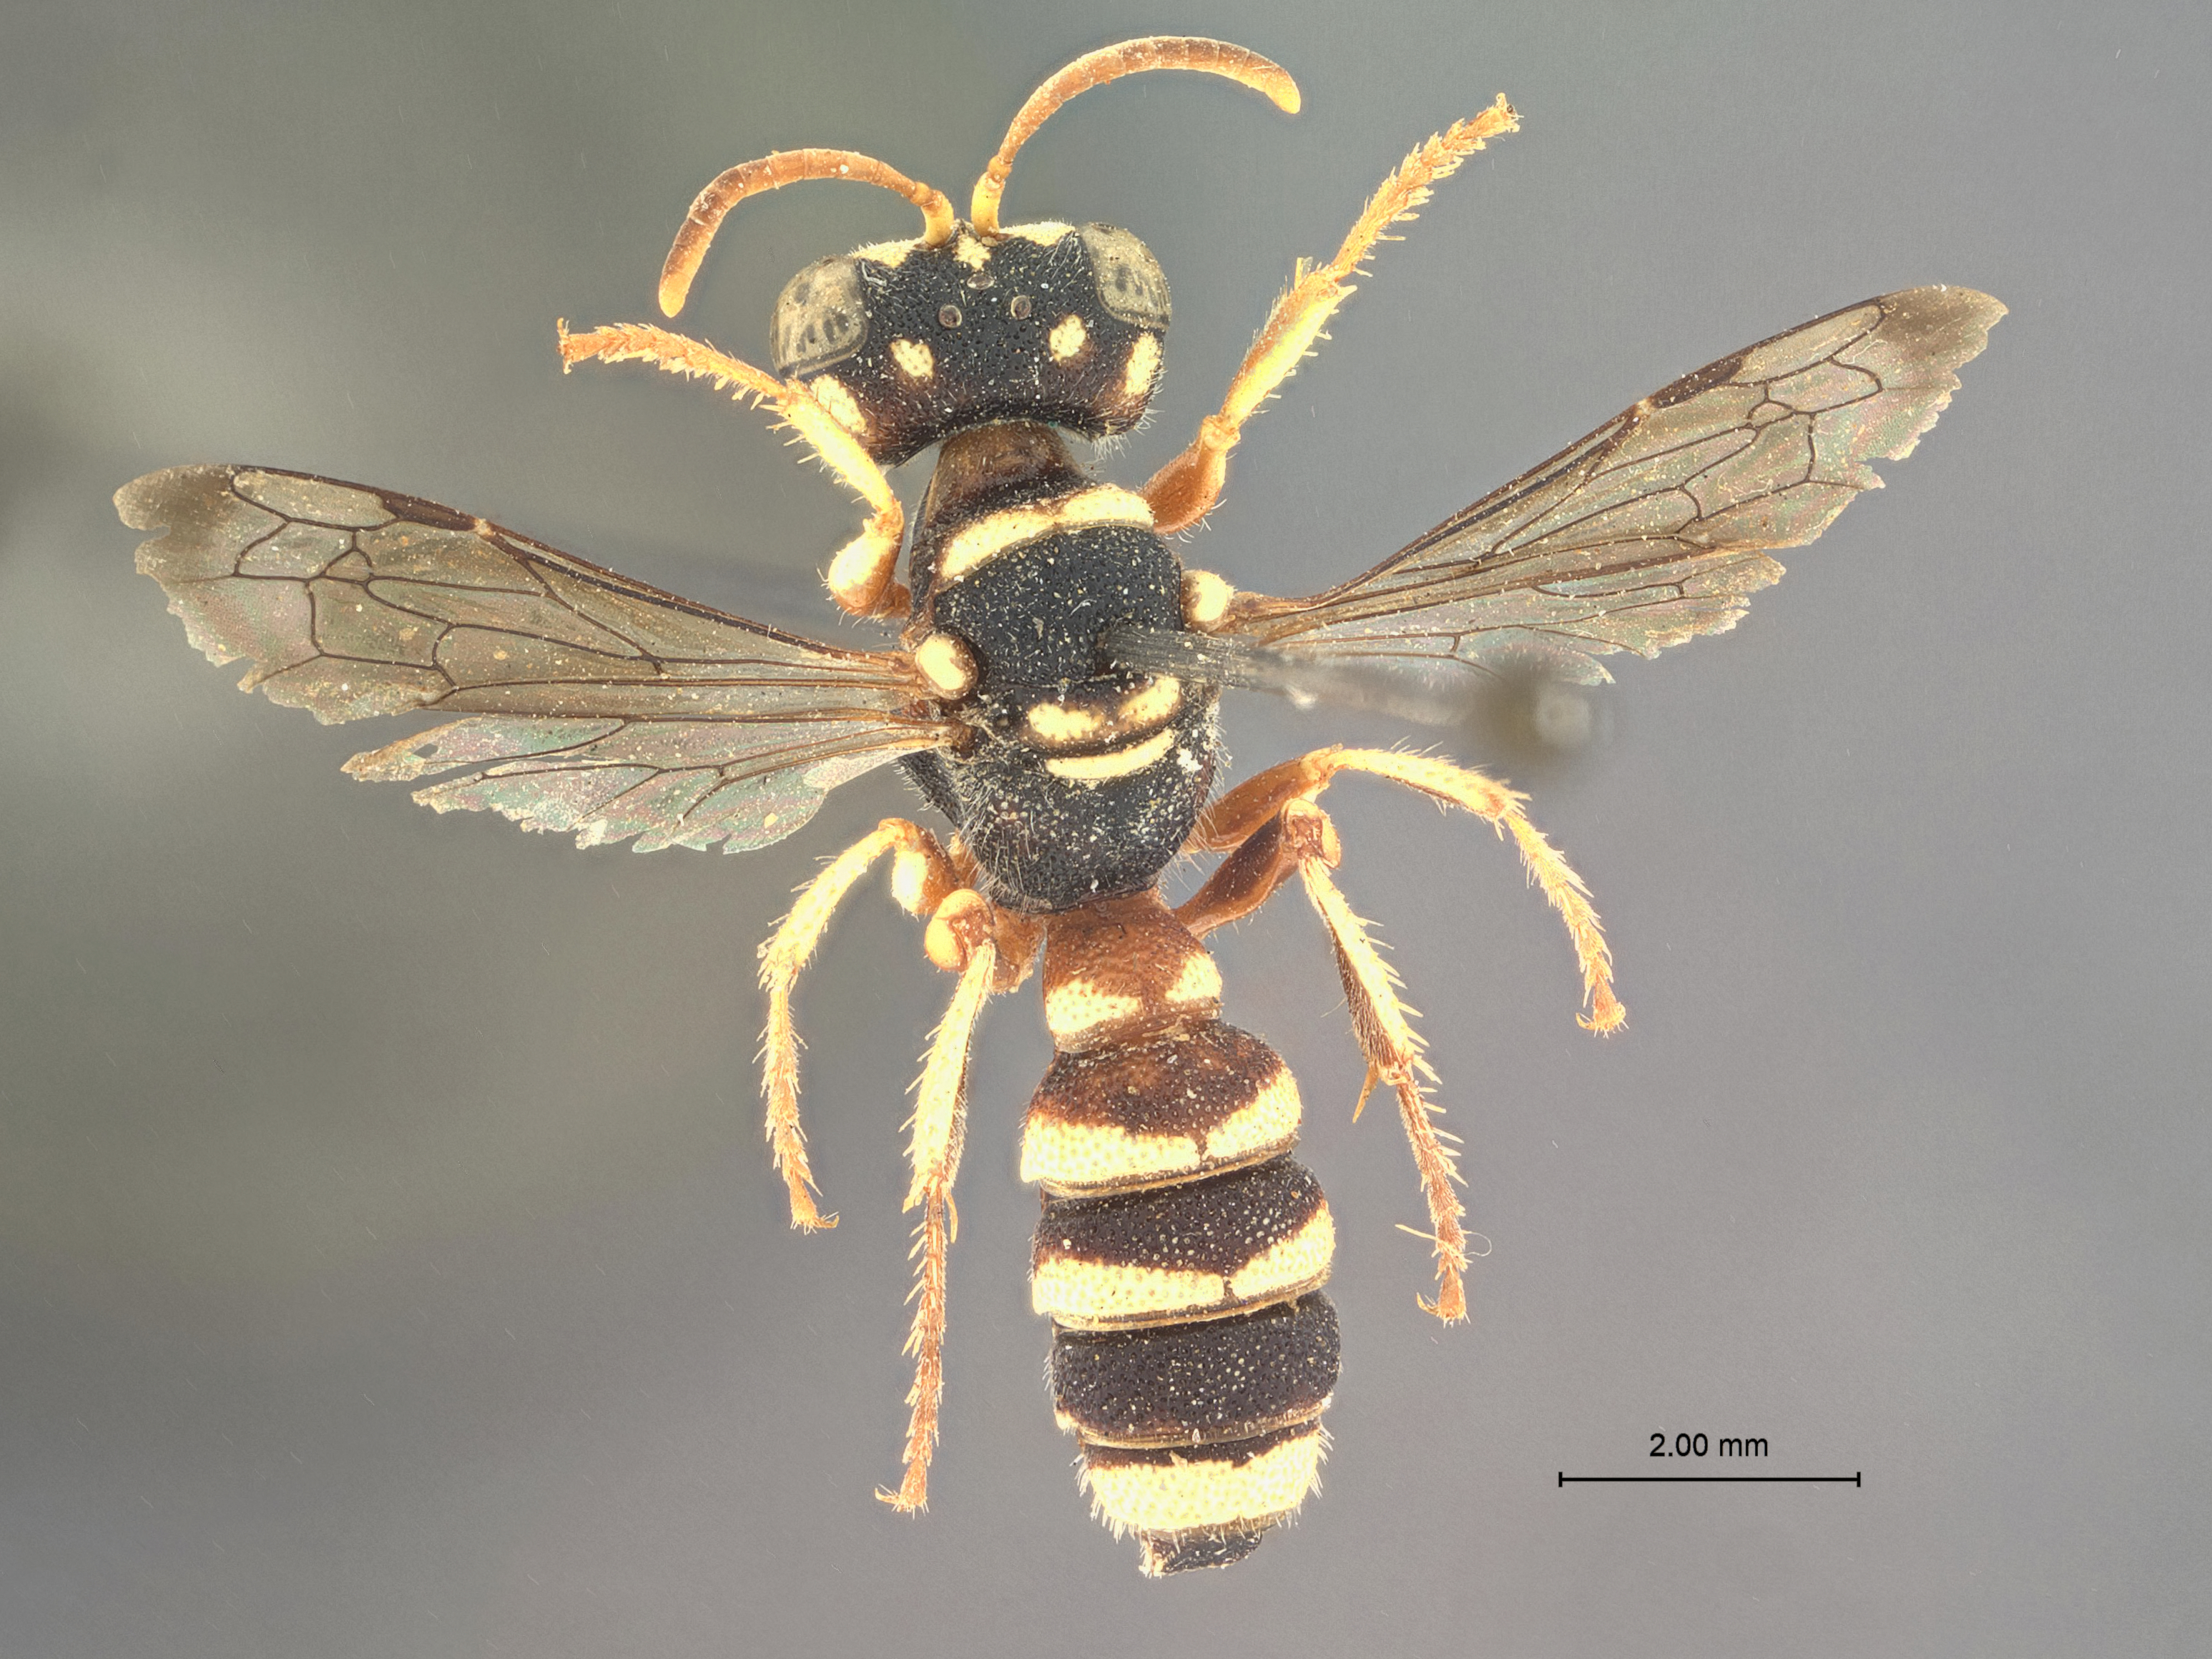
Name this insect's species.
Cerceris lateriproducta
